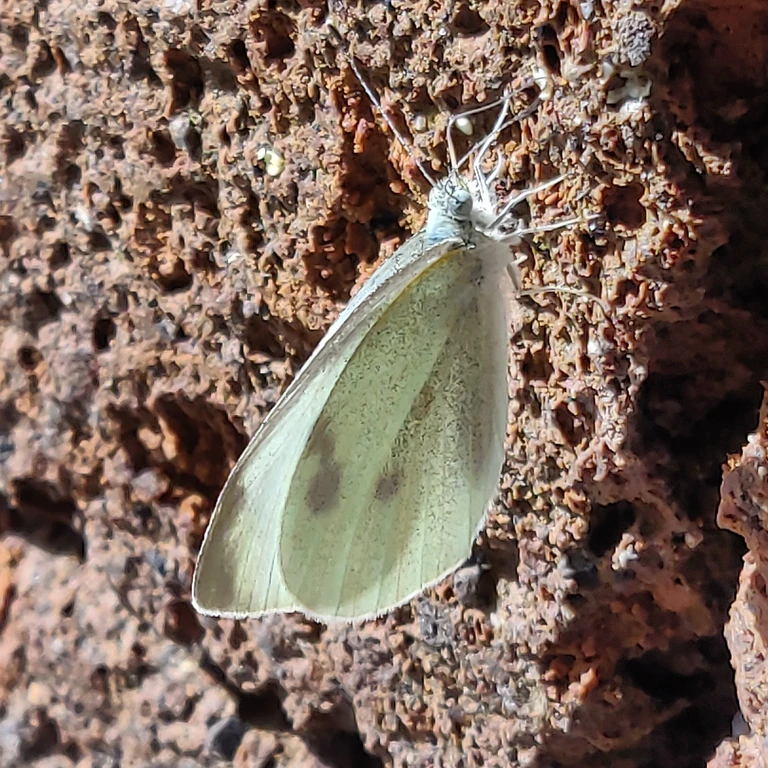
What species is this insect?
Pieris rapae
